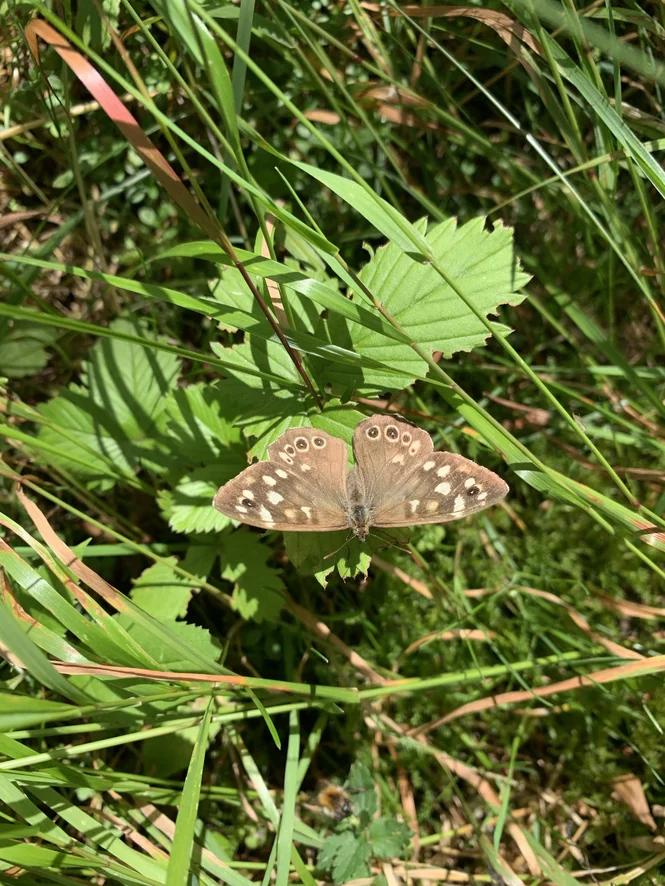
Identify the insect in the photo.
Pararge aegeria
